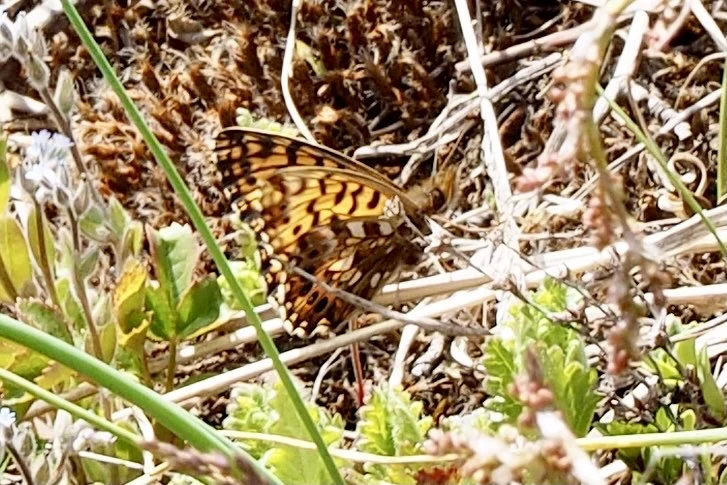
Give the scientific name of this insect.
Boloria dia
